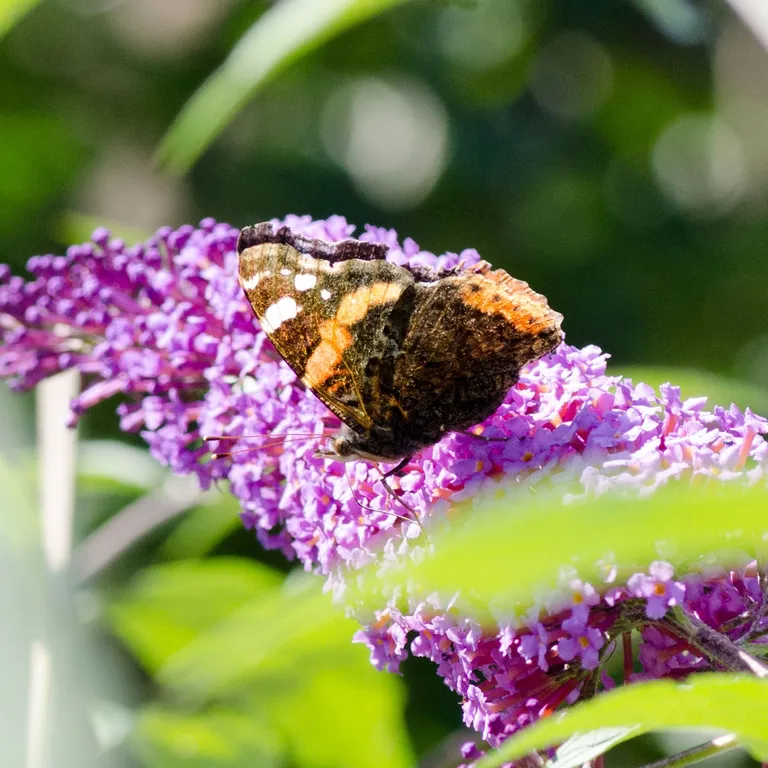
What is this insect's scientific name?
Vanessa atalanta
